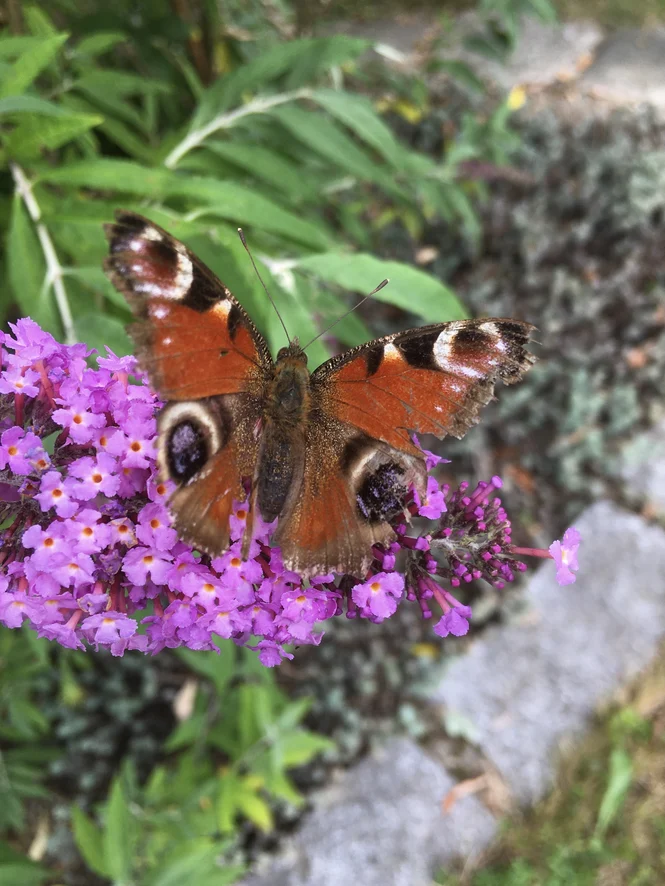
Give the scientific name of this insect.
Aglais io
